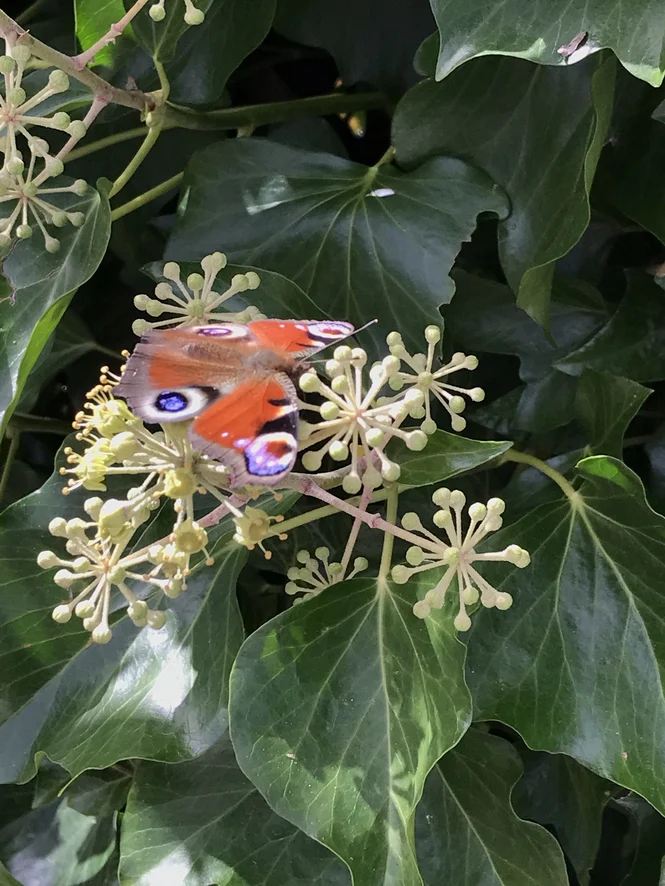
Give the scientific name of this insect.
Aglais io
